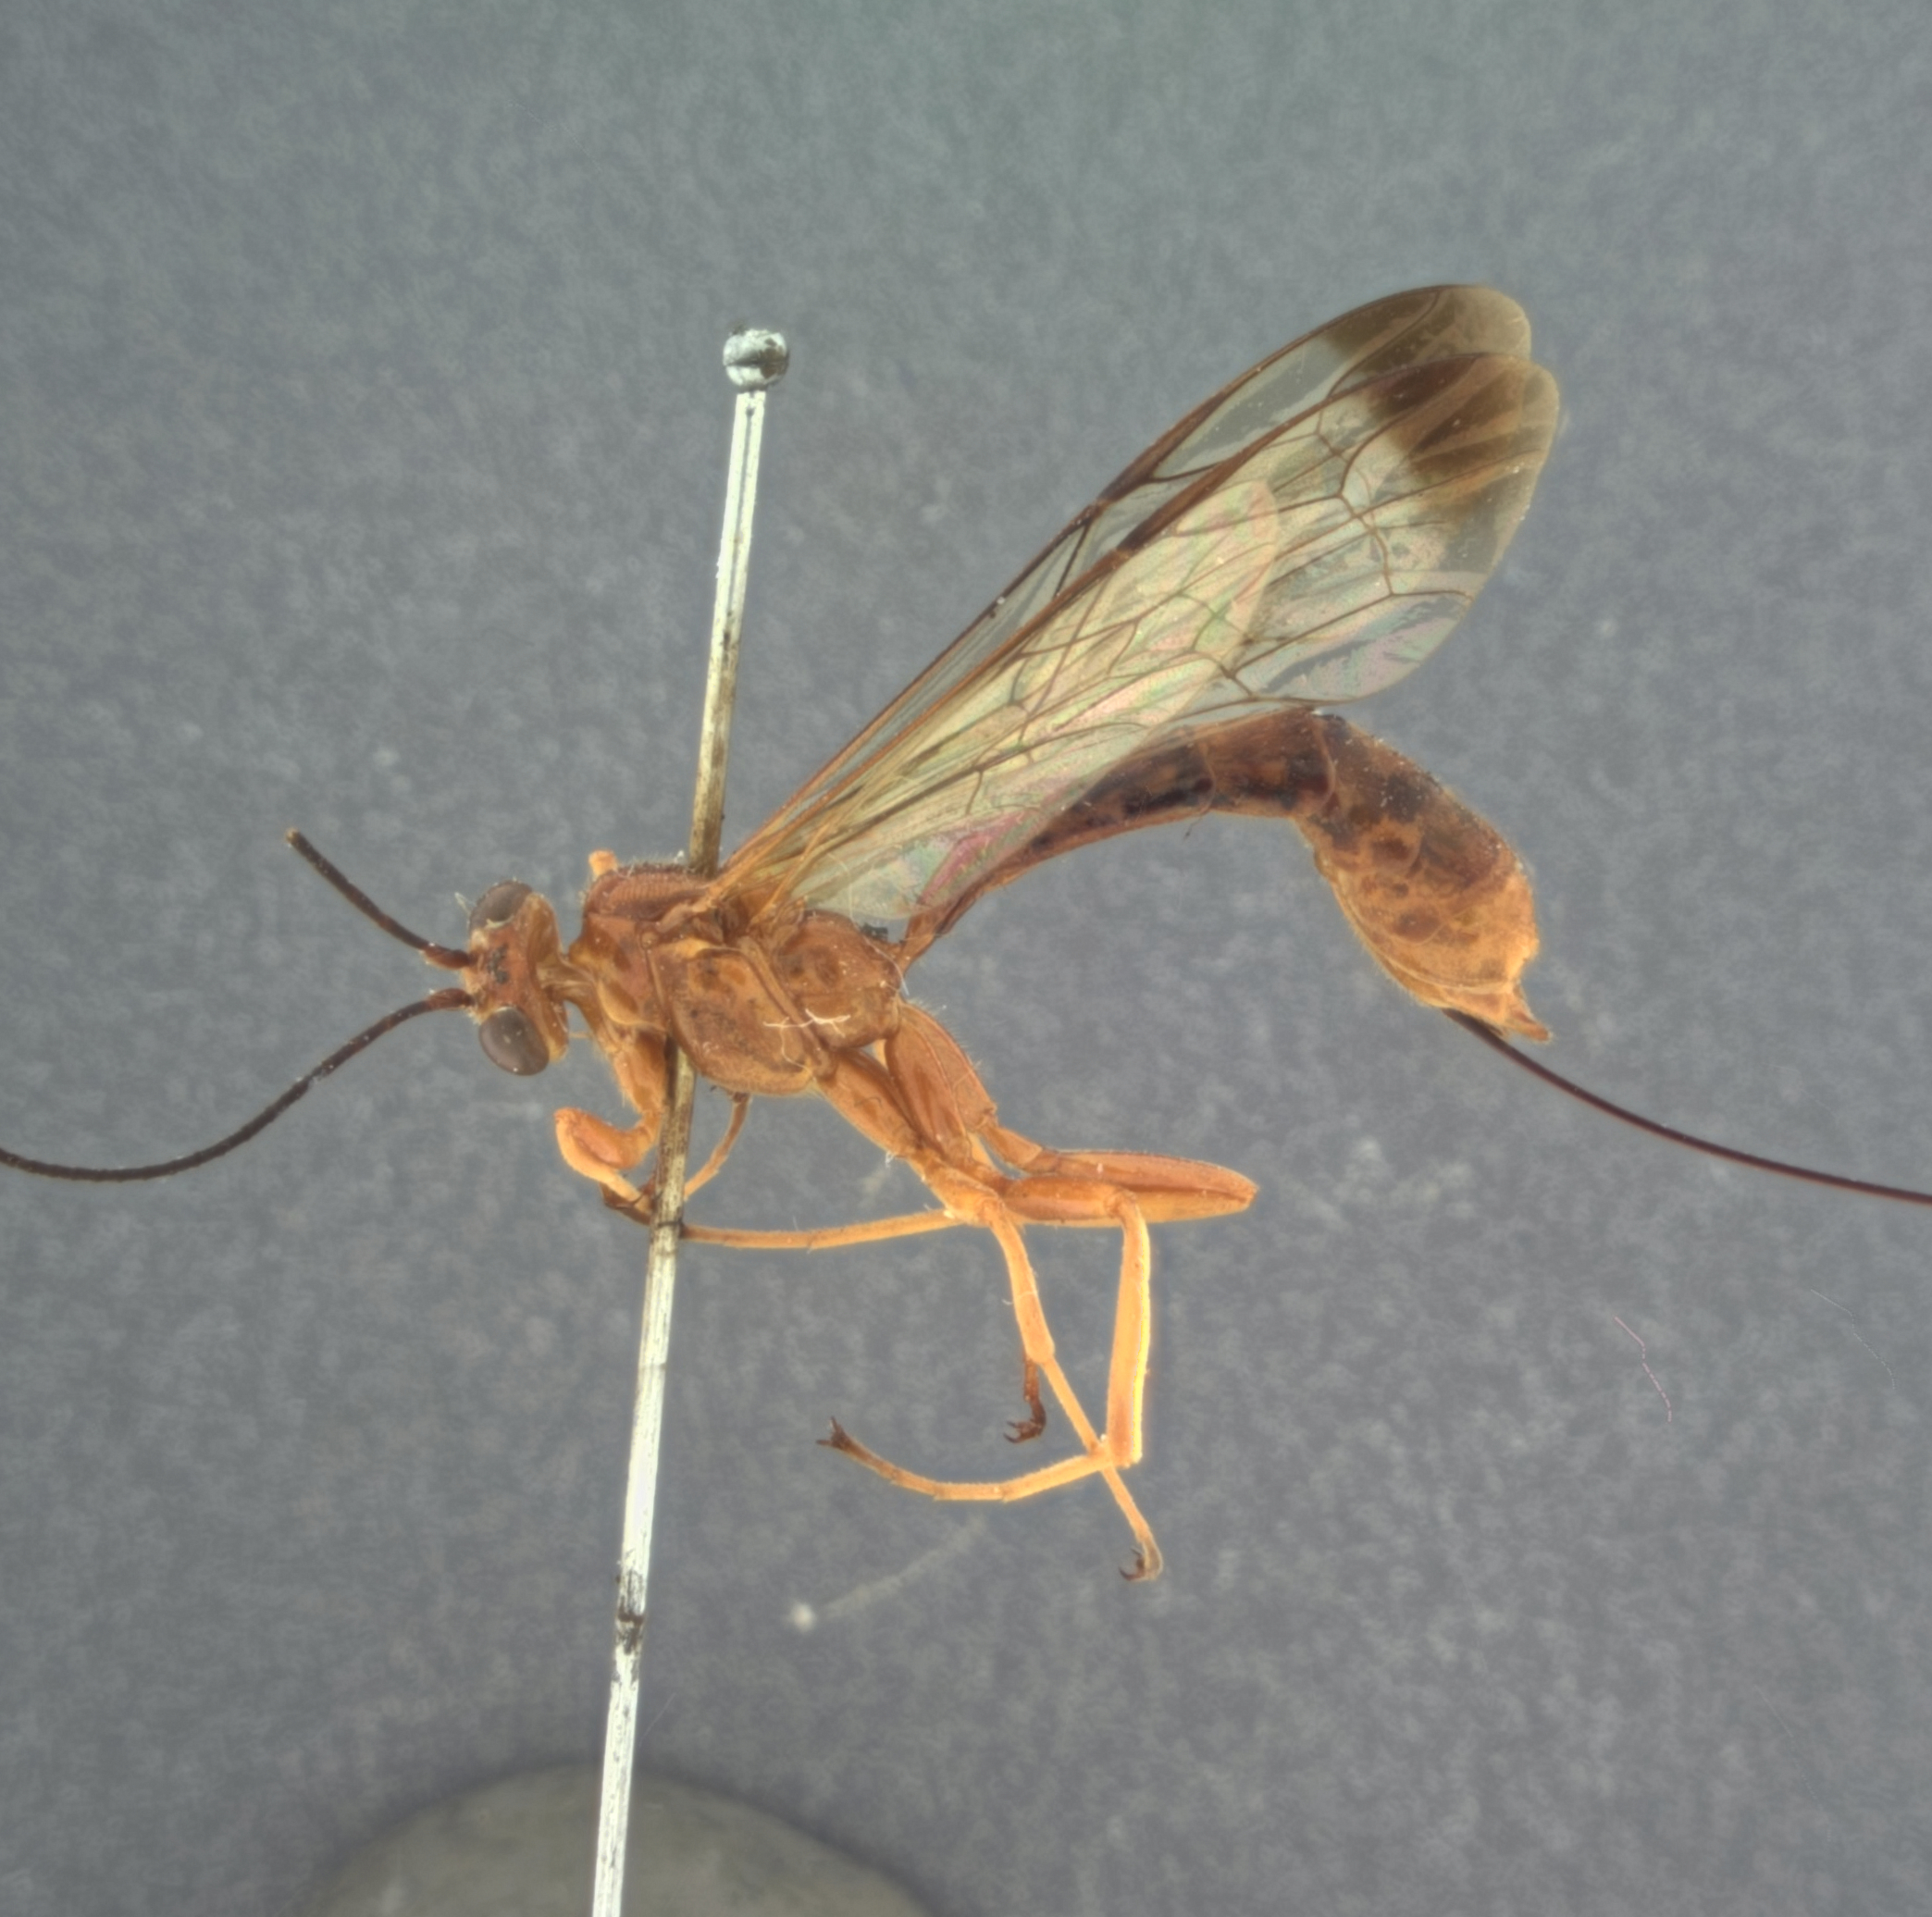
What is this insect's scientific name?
Sychnostigma ferruginea
